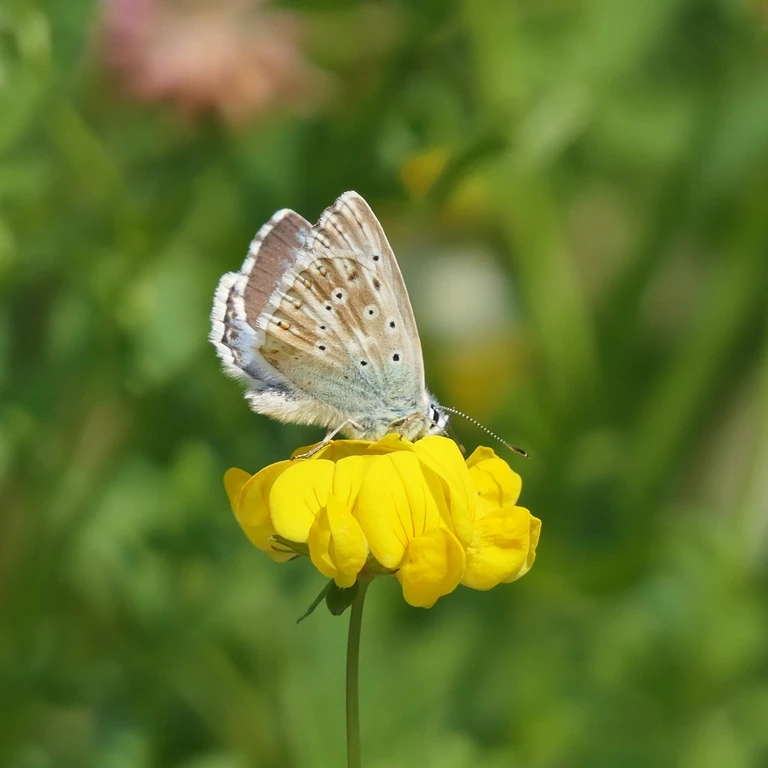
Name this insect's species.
Lysandra coridon
